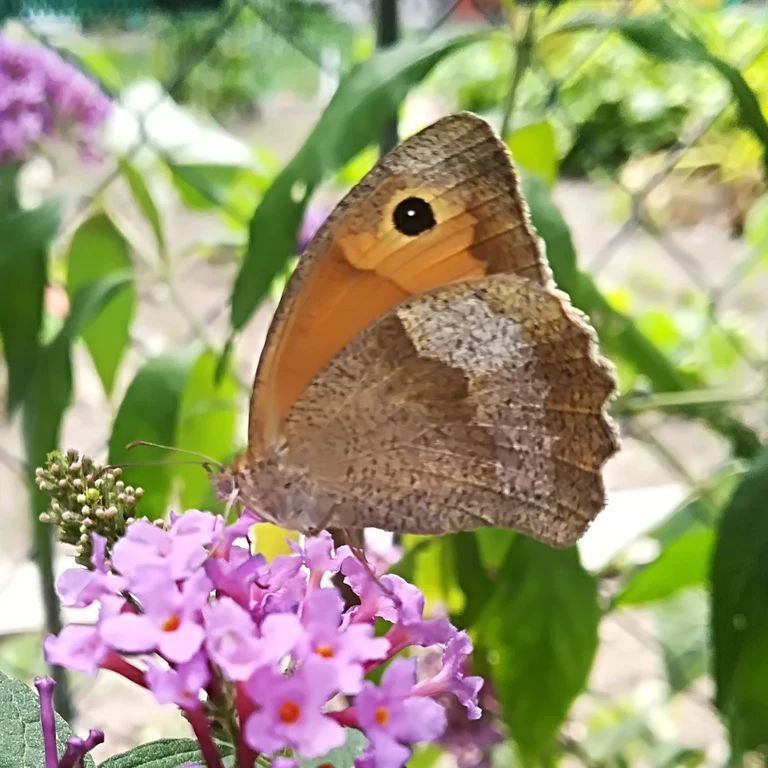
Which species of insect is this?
Maniola jurtina
